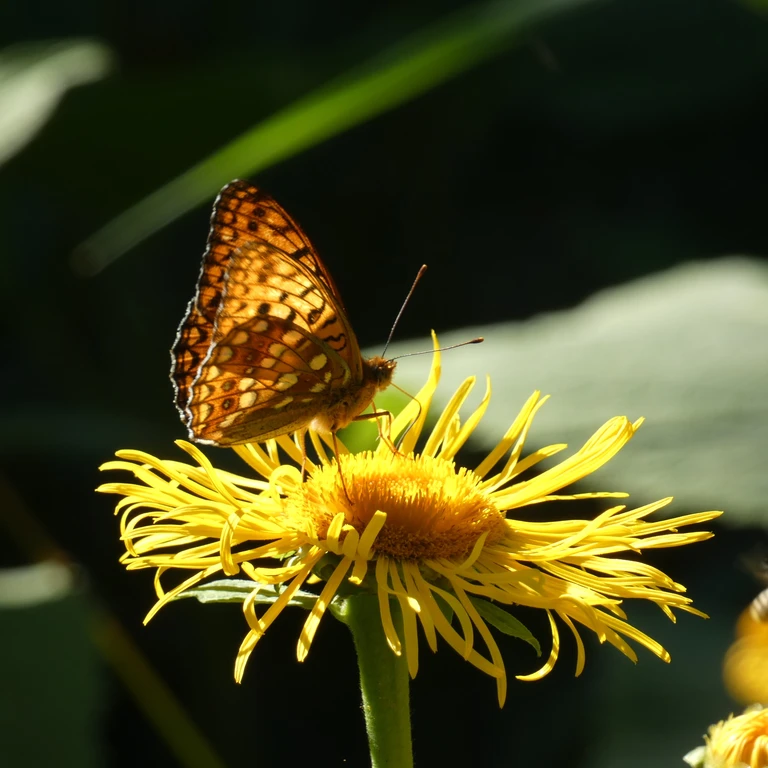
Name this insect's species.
Fabriciana adippe
